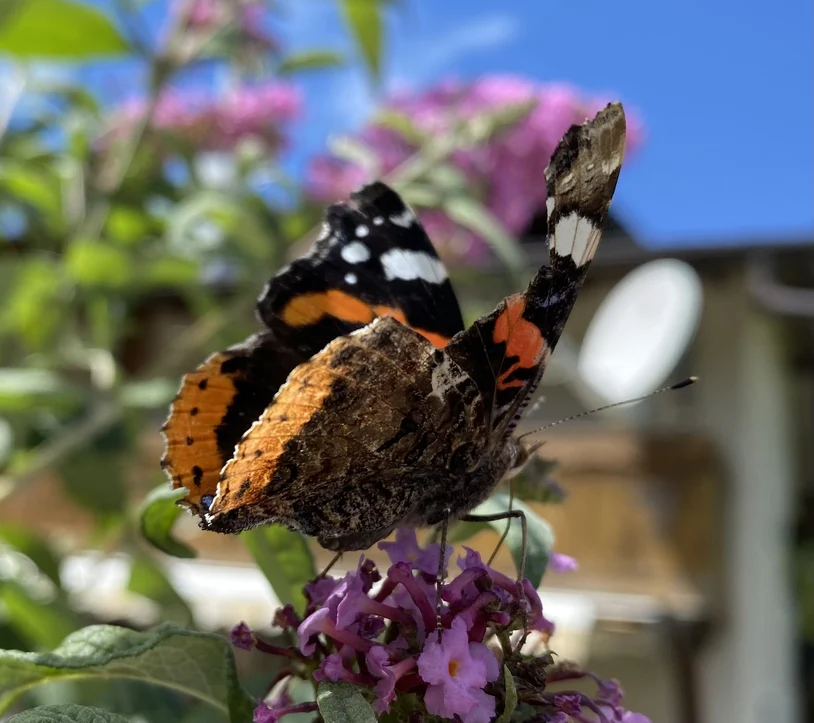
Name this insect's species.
Vanessa atalanta
